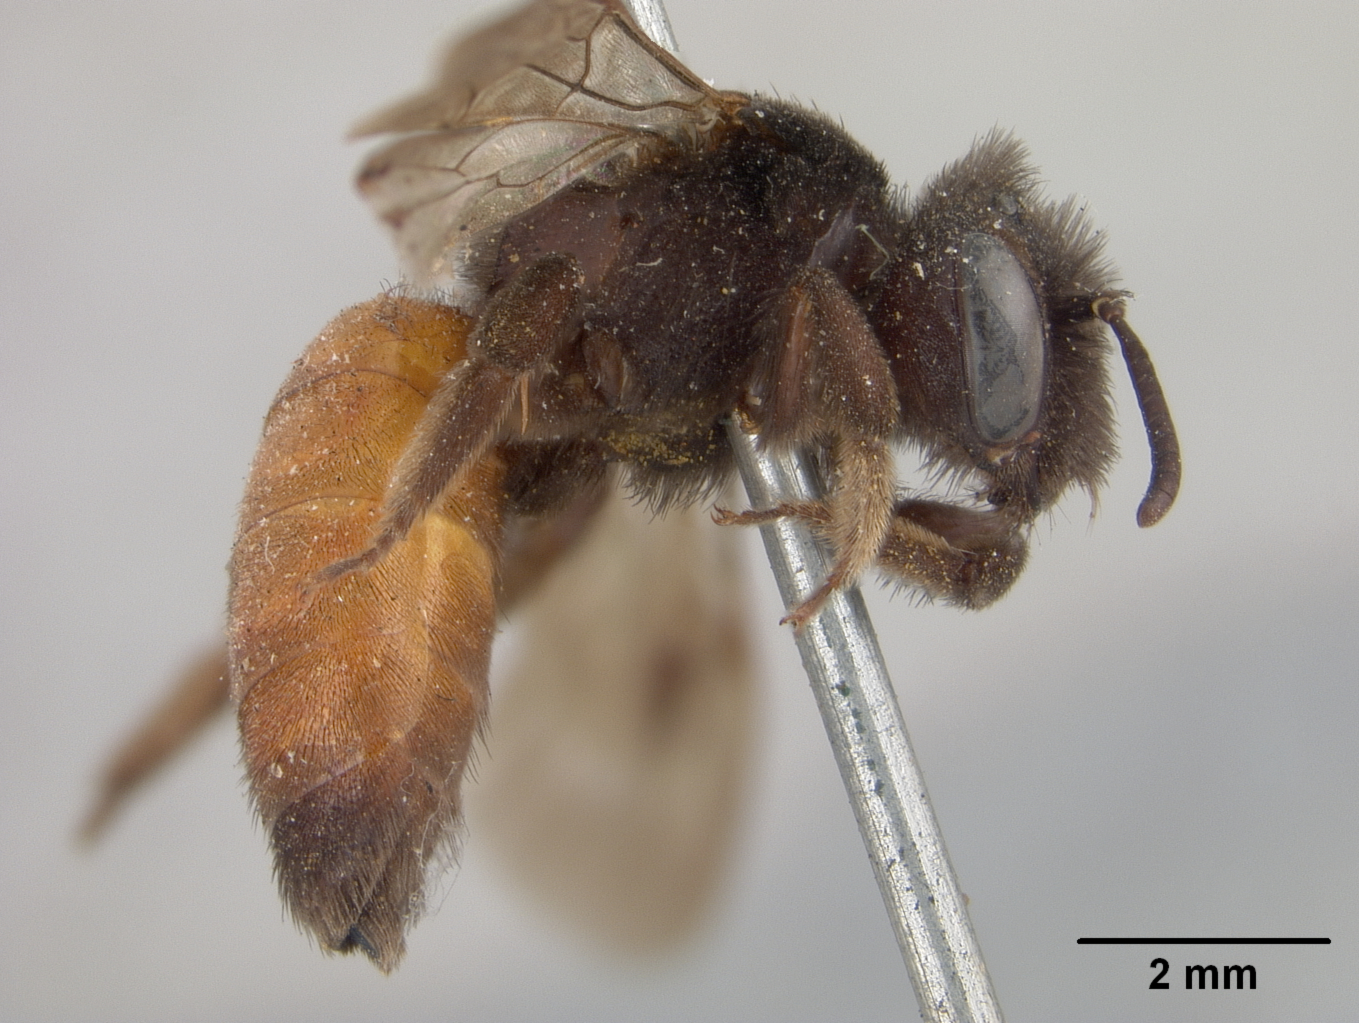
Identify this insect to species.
Andrena prima
